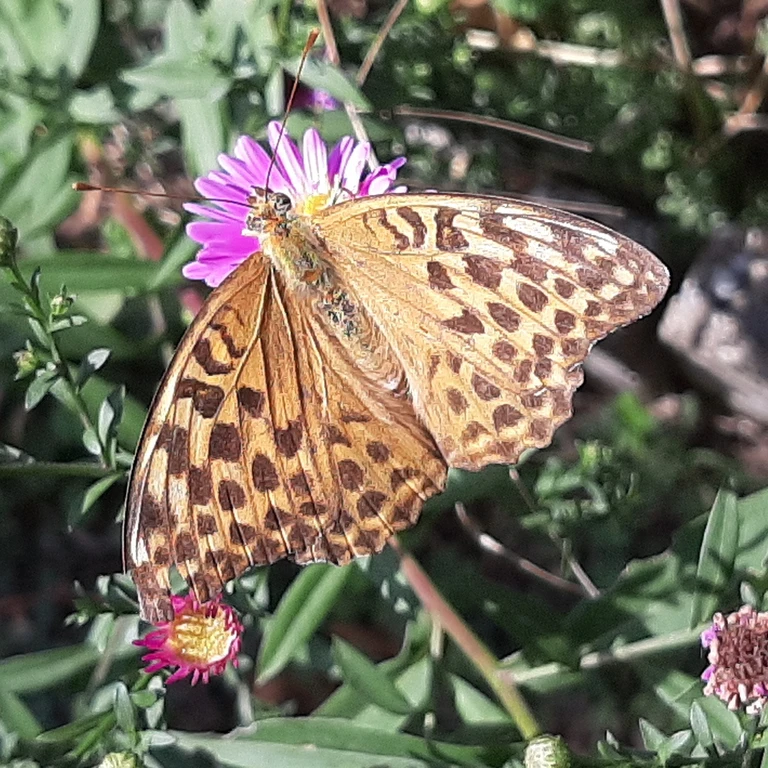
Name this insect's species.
Argynnis paphia
